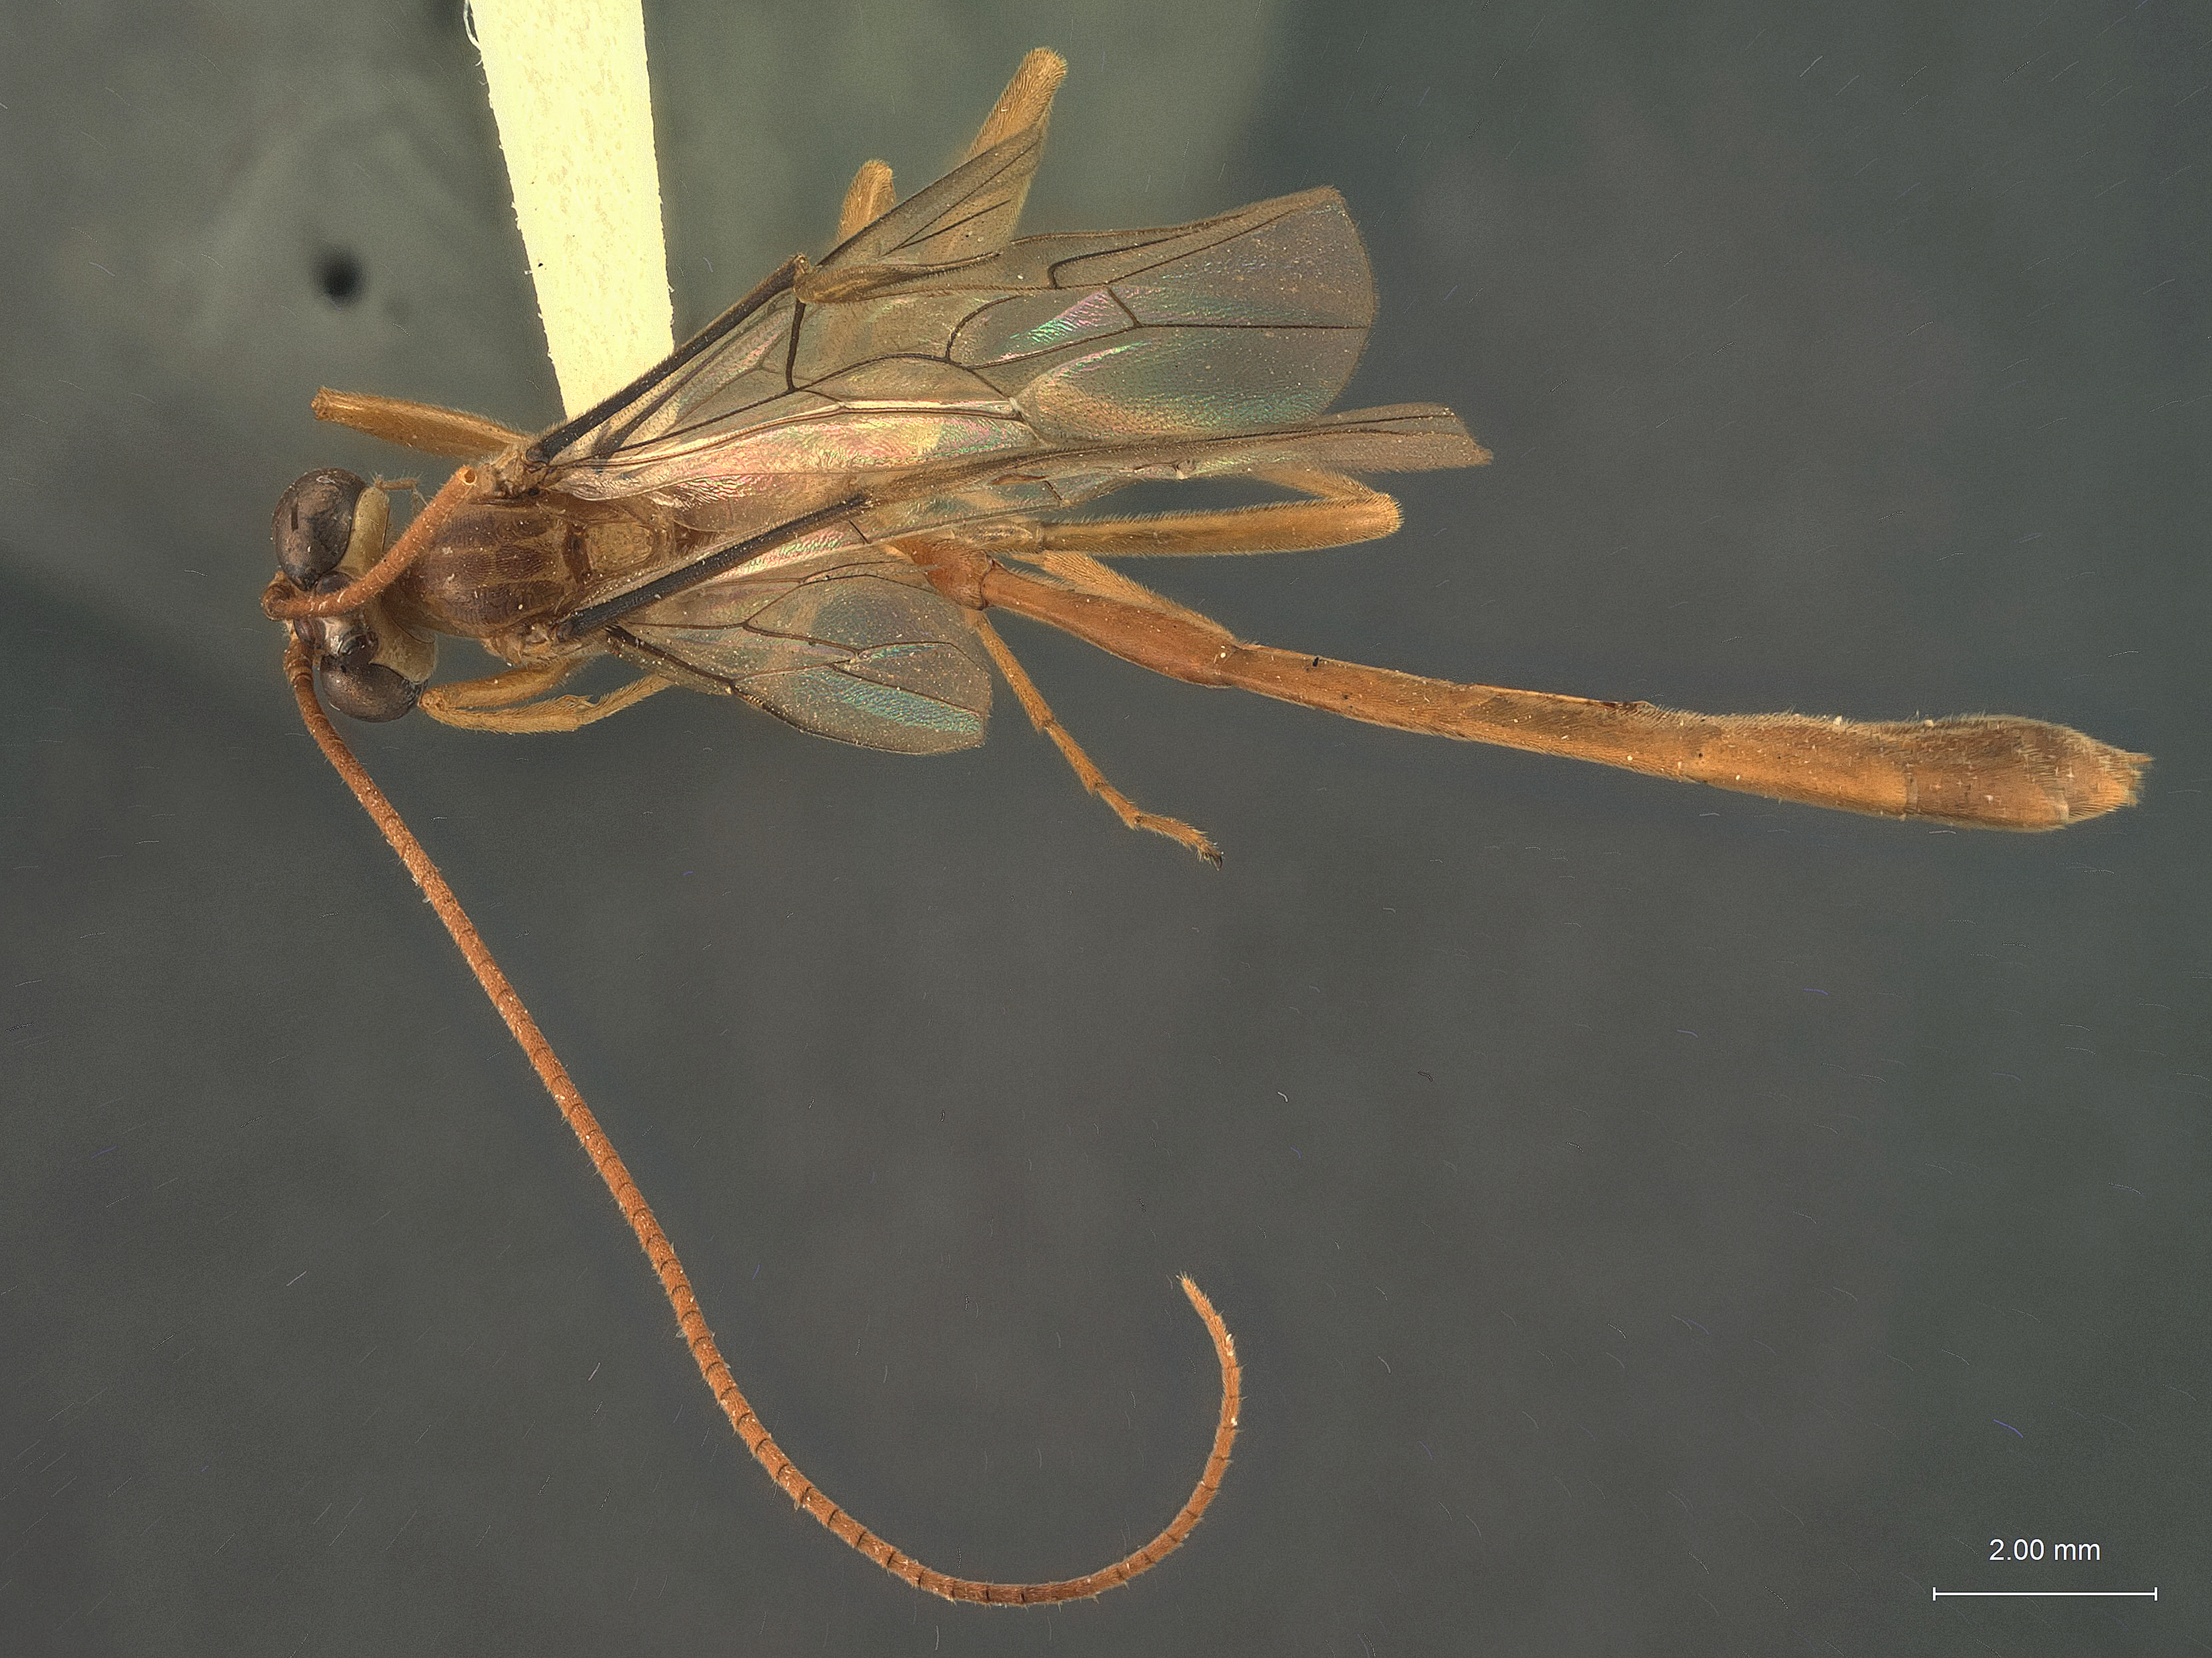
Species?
Enicospilus paupus
